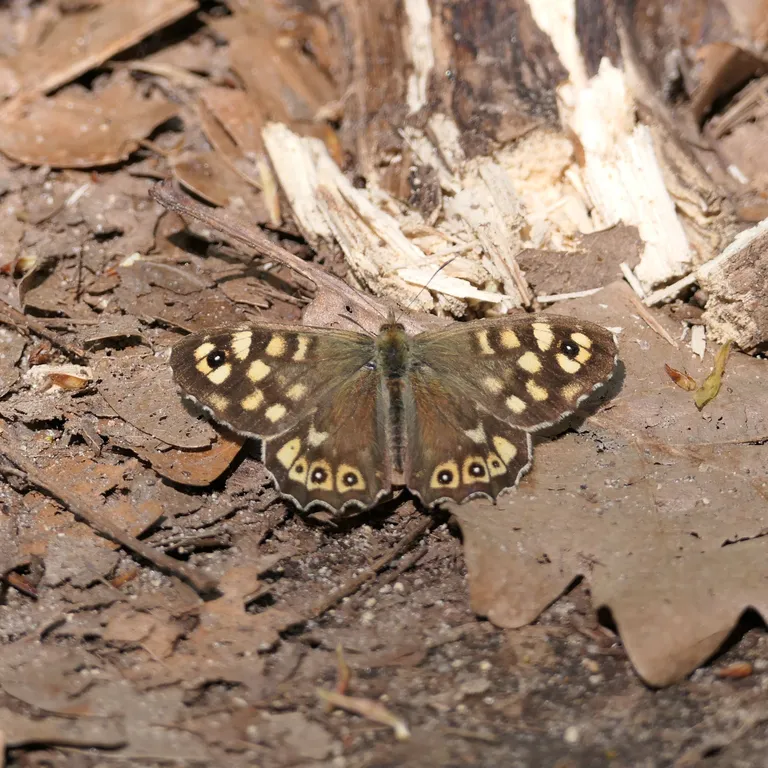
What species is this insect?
Pararge aegeria
